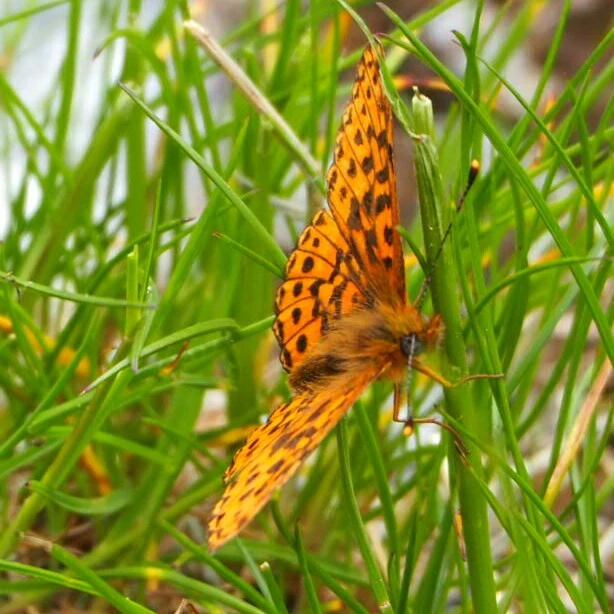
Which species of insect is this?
Boloria euphrosyne (also Clossiana euphrosyne)
